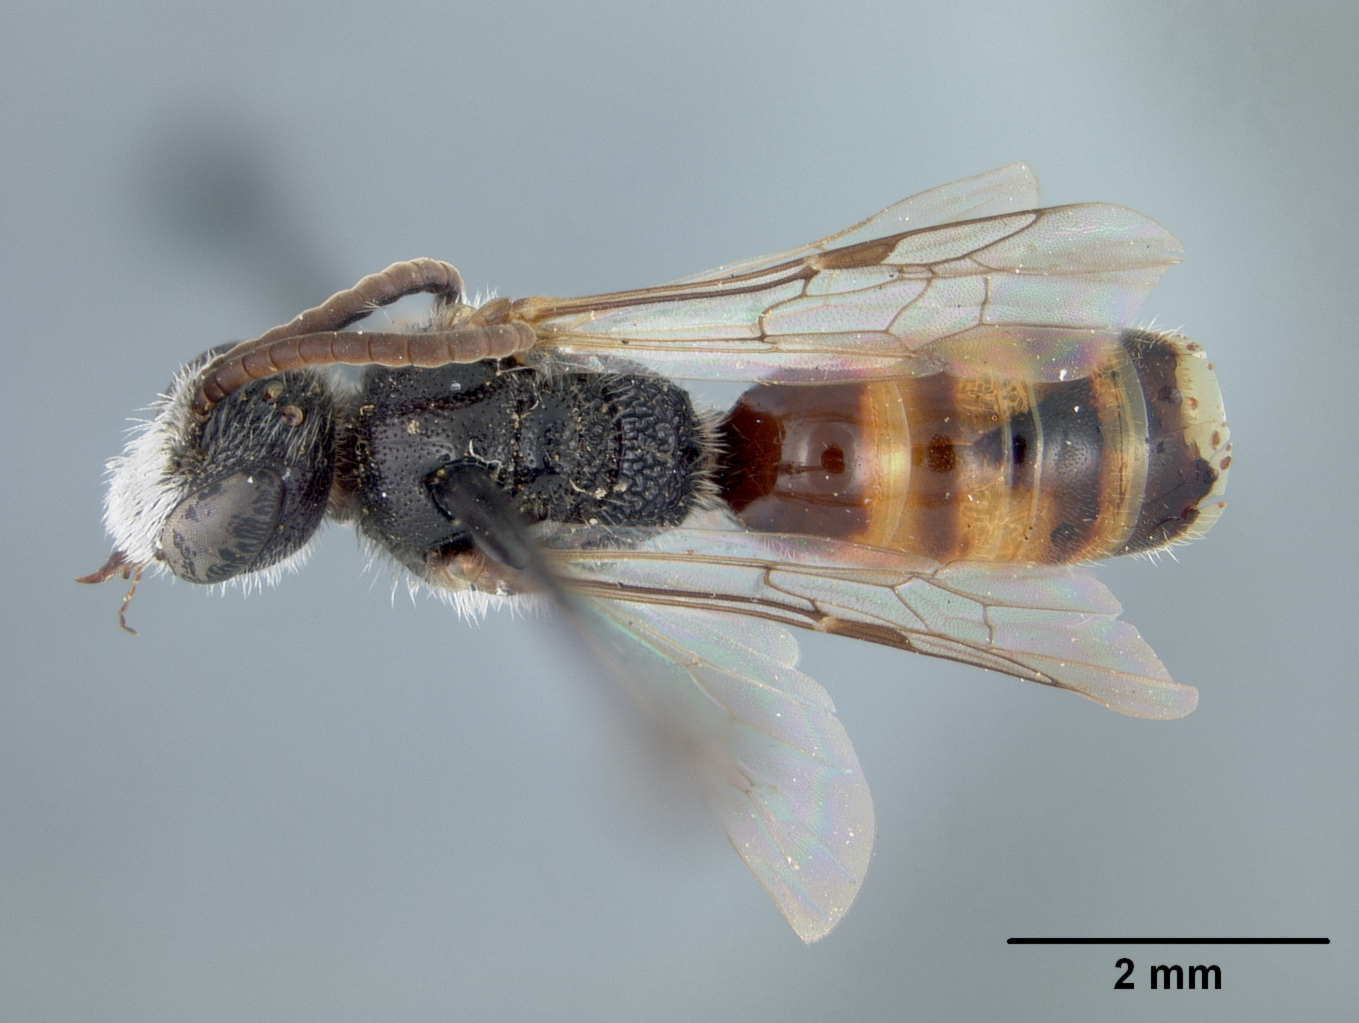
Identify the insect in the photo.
Sphecodes millsi
